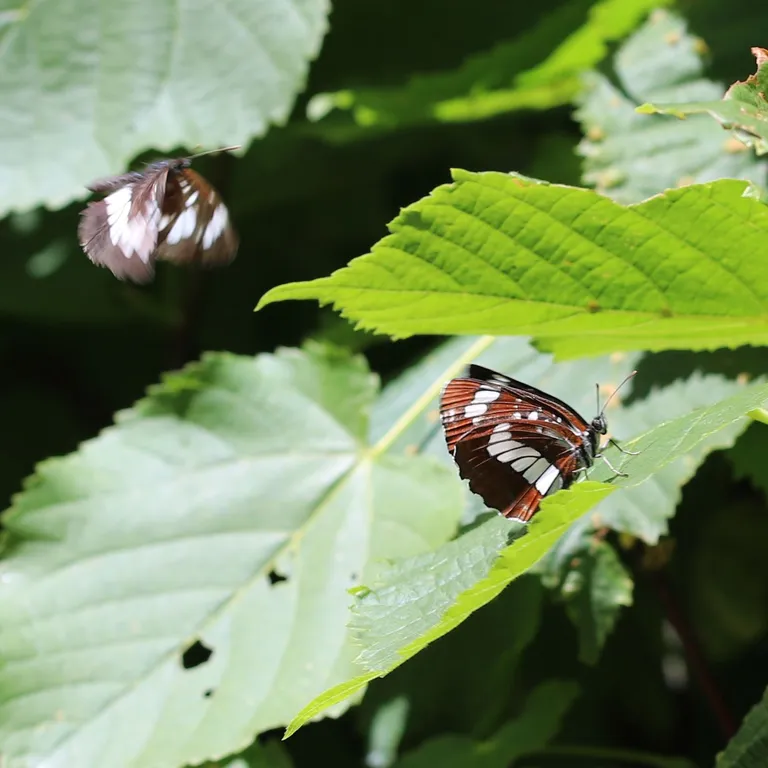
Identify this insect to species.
Neptis rivularis
